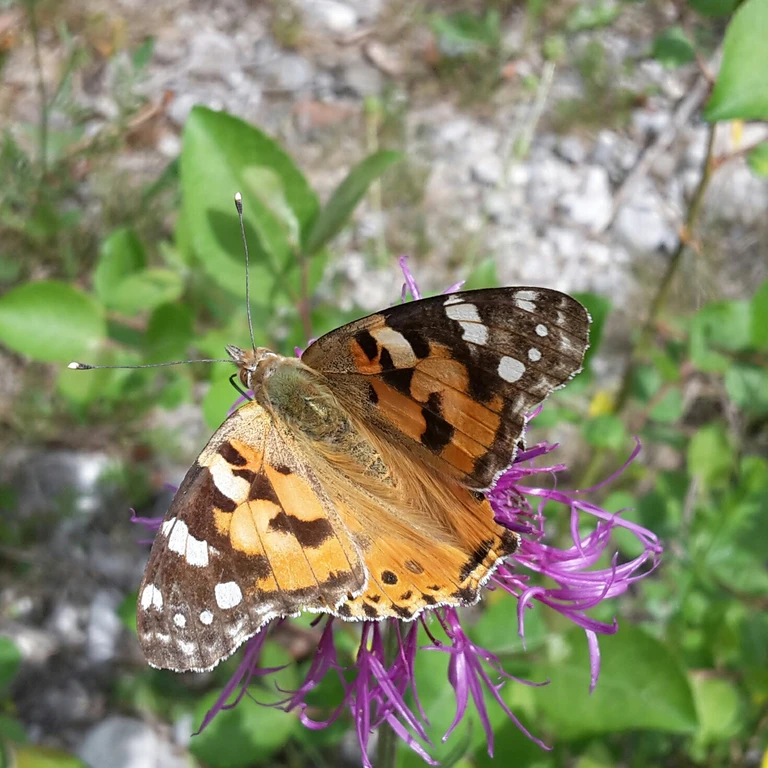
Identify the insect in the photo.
Vanessa cardui
